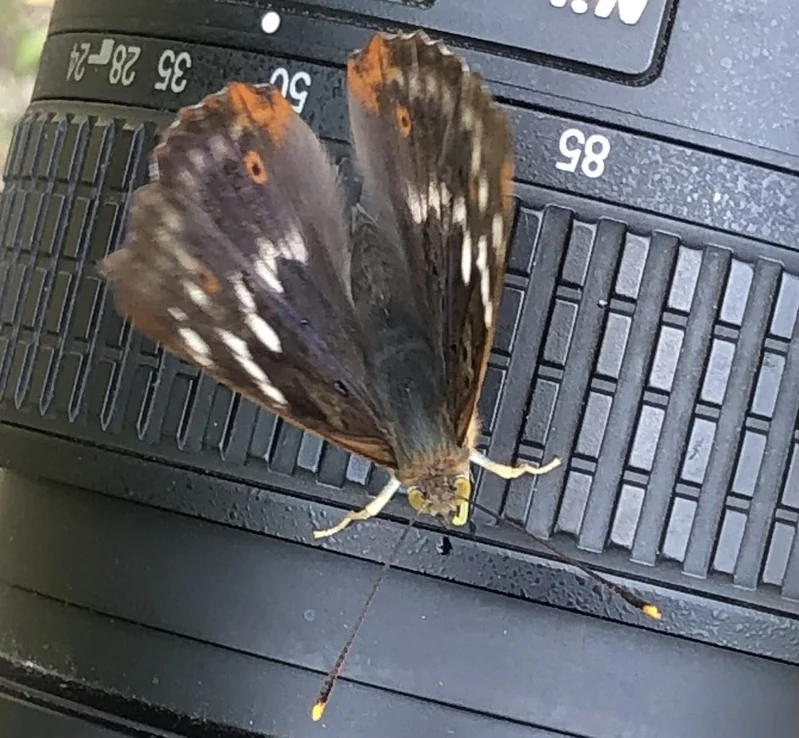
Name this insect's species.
Apatura ilia
